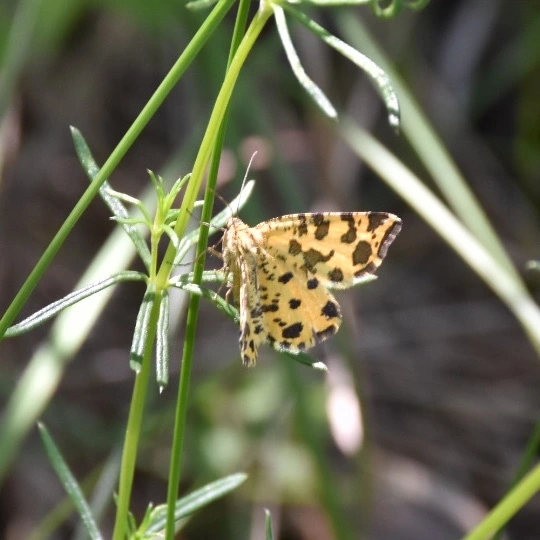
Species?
Pseudopanthera macularia
